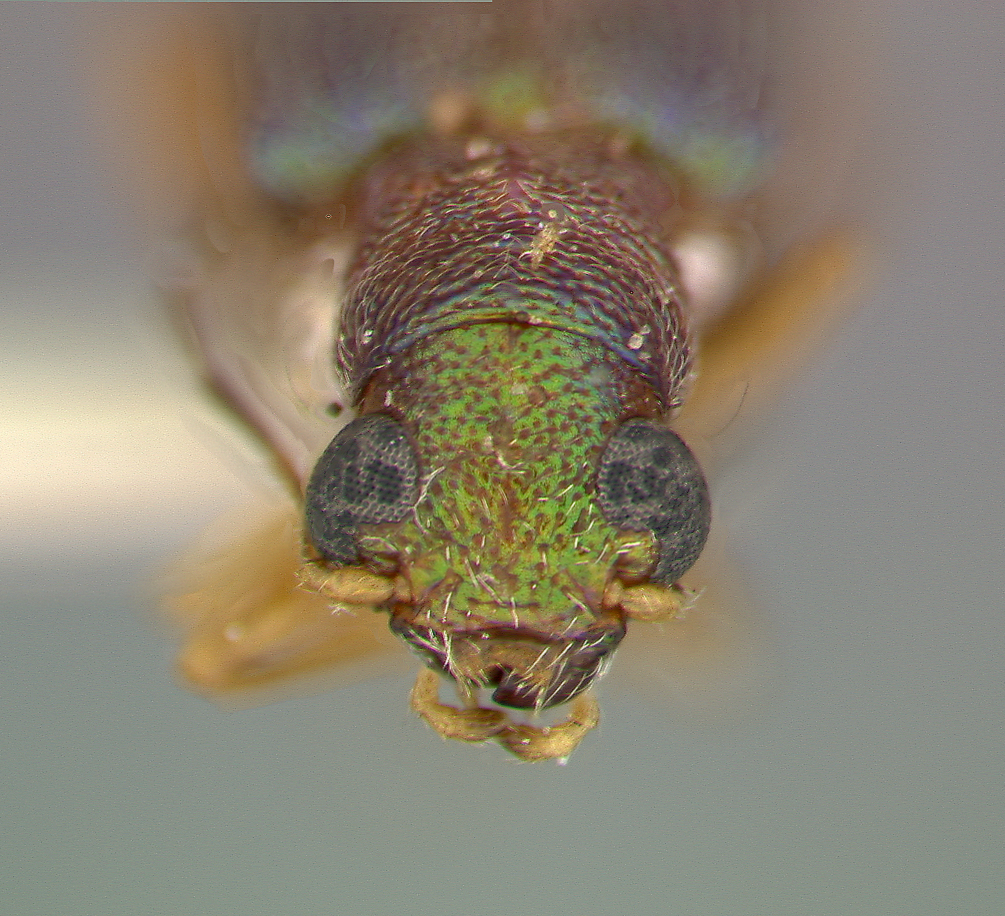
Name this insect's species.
Megascelis texana
